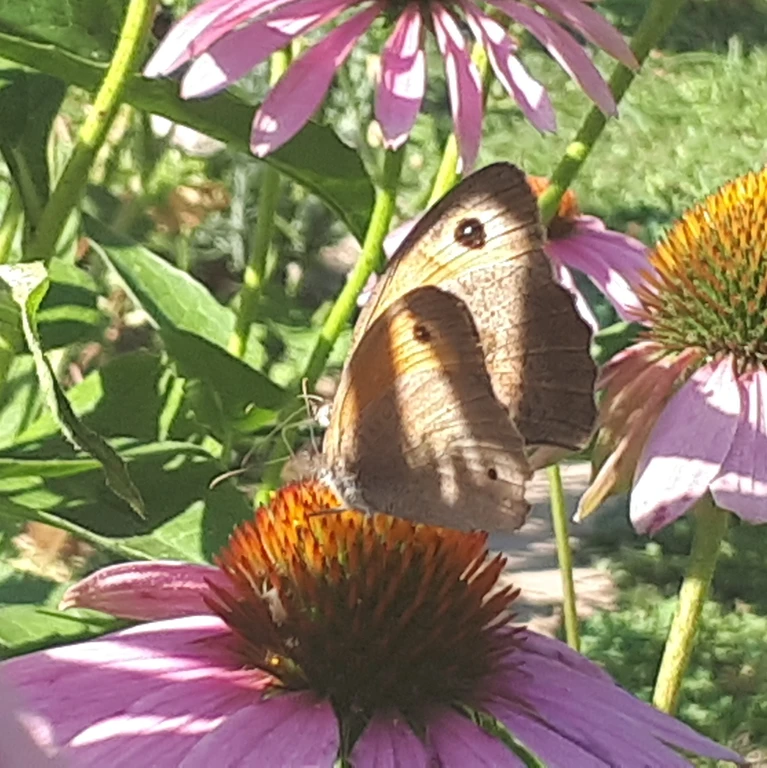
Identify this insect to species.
Maniola jurtina
